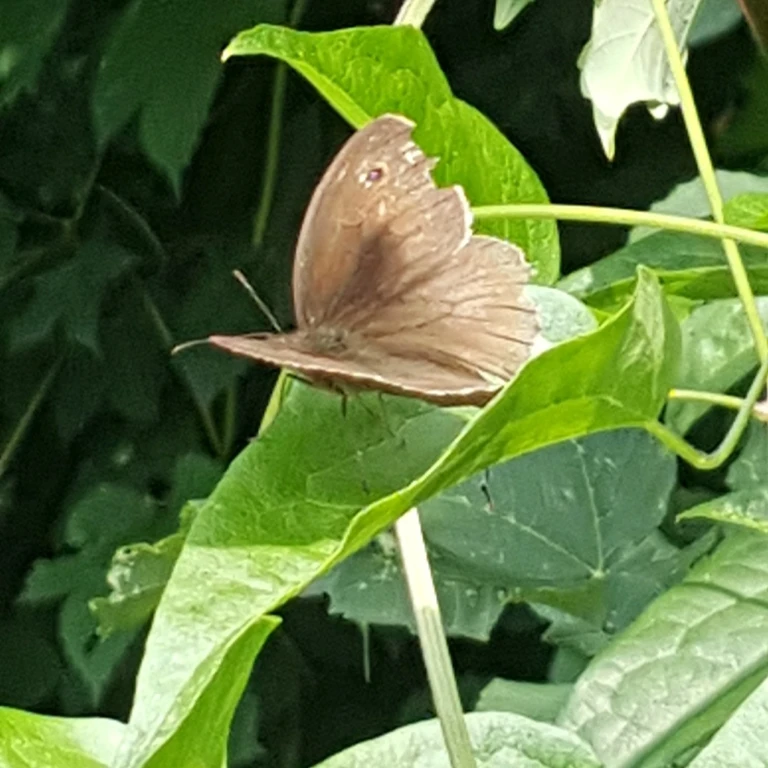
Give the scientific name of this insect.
Maniola jurtina
